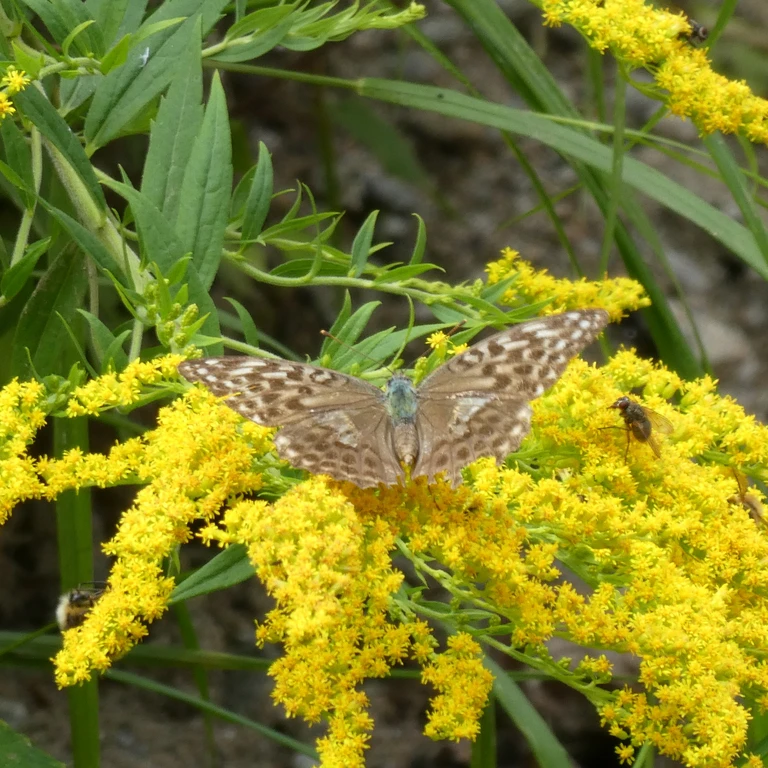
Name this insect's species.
Argynnis paphia
